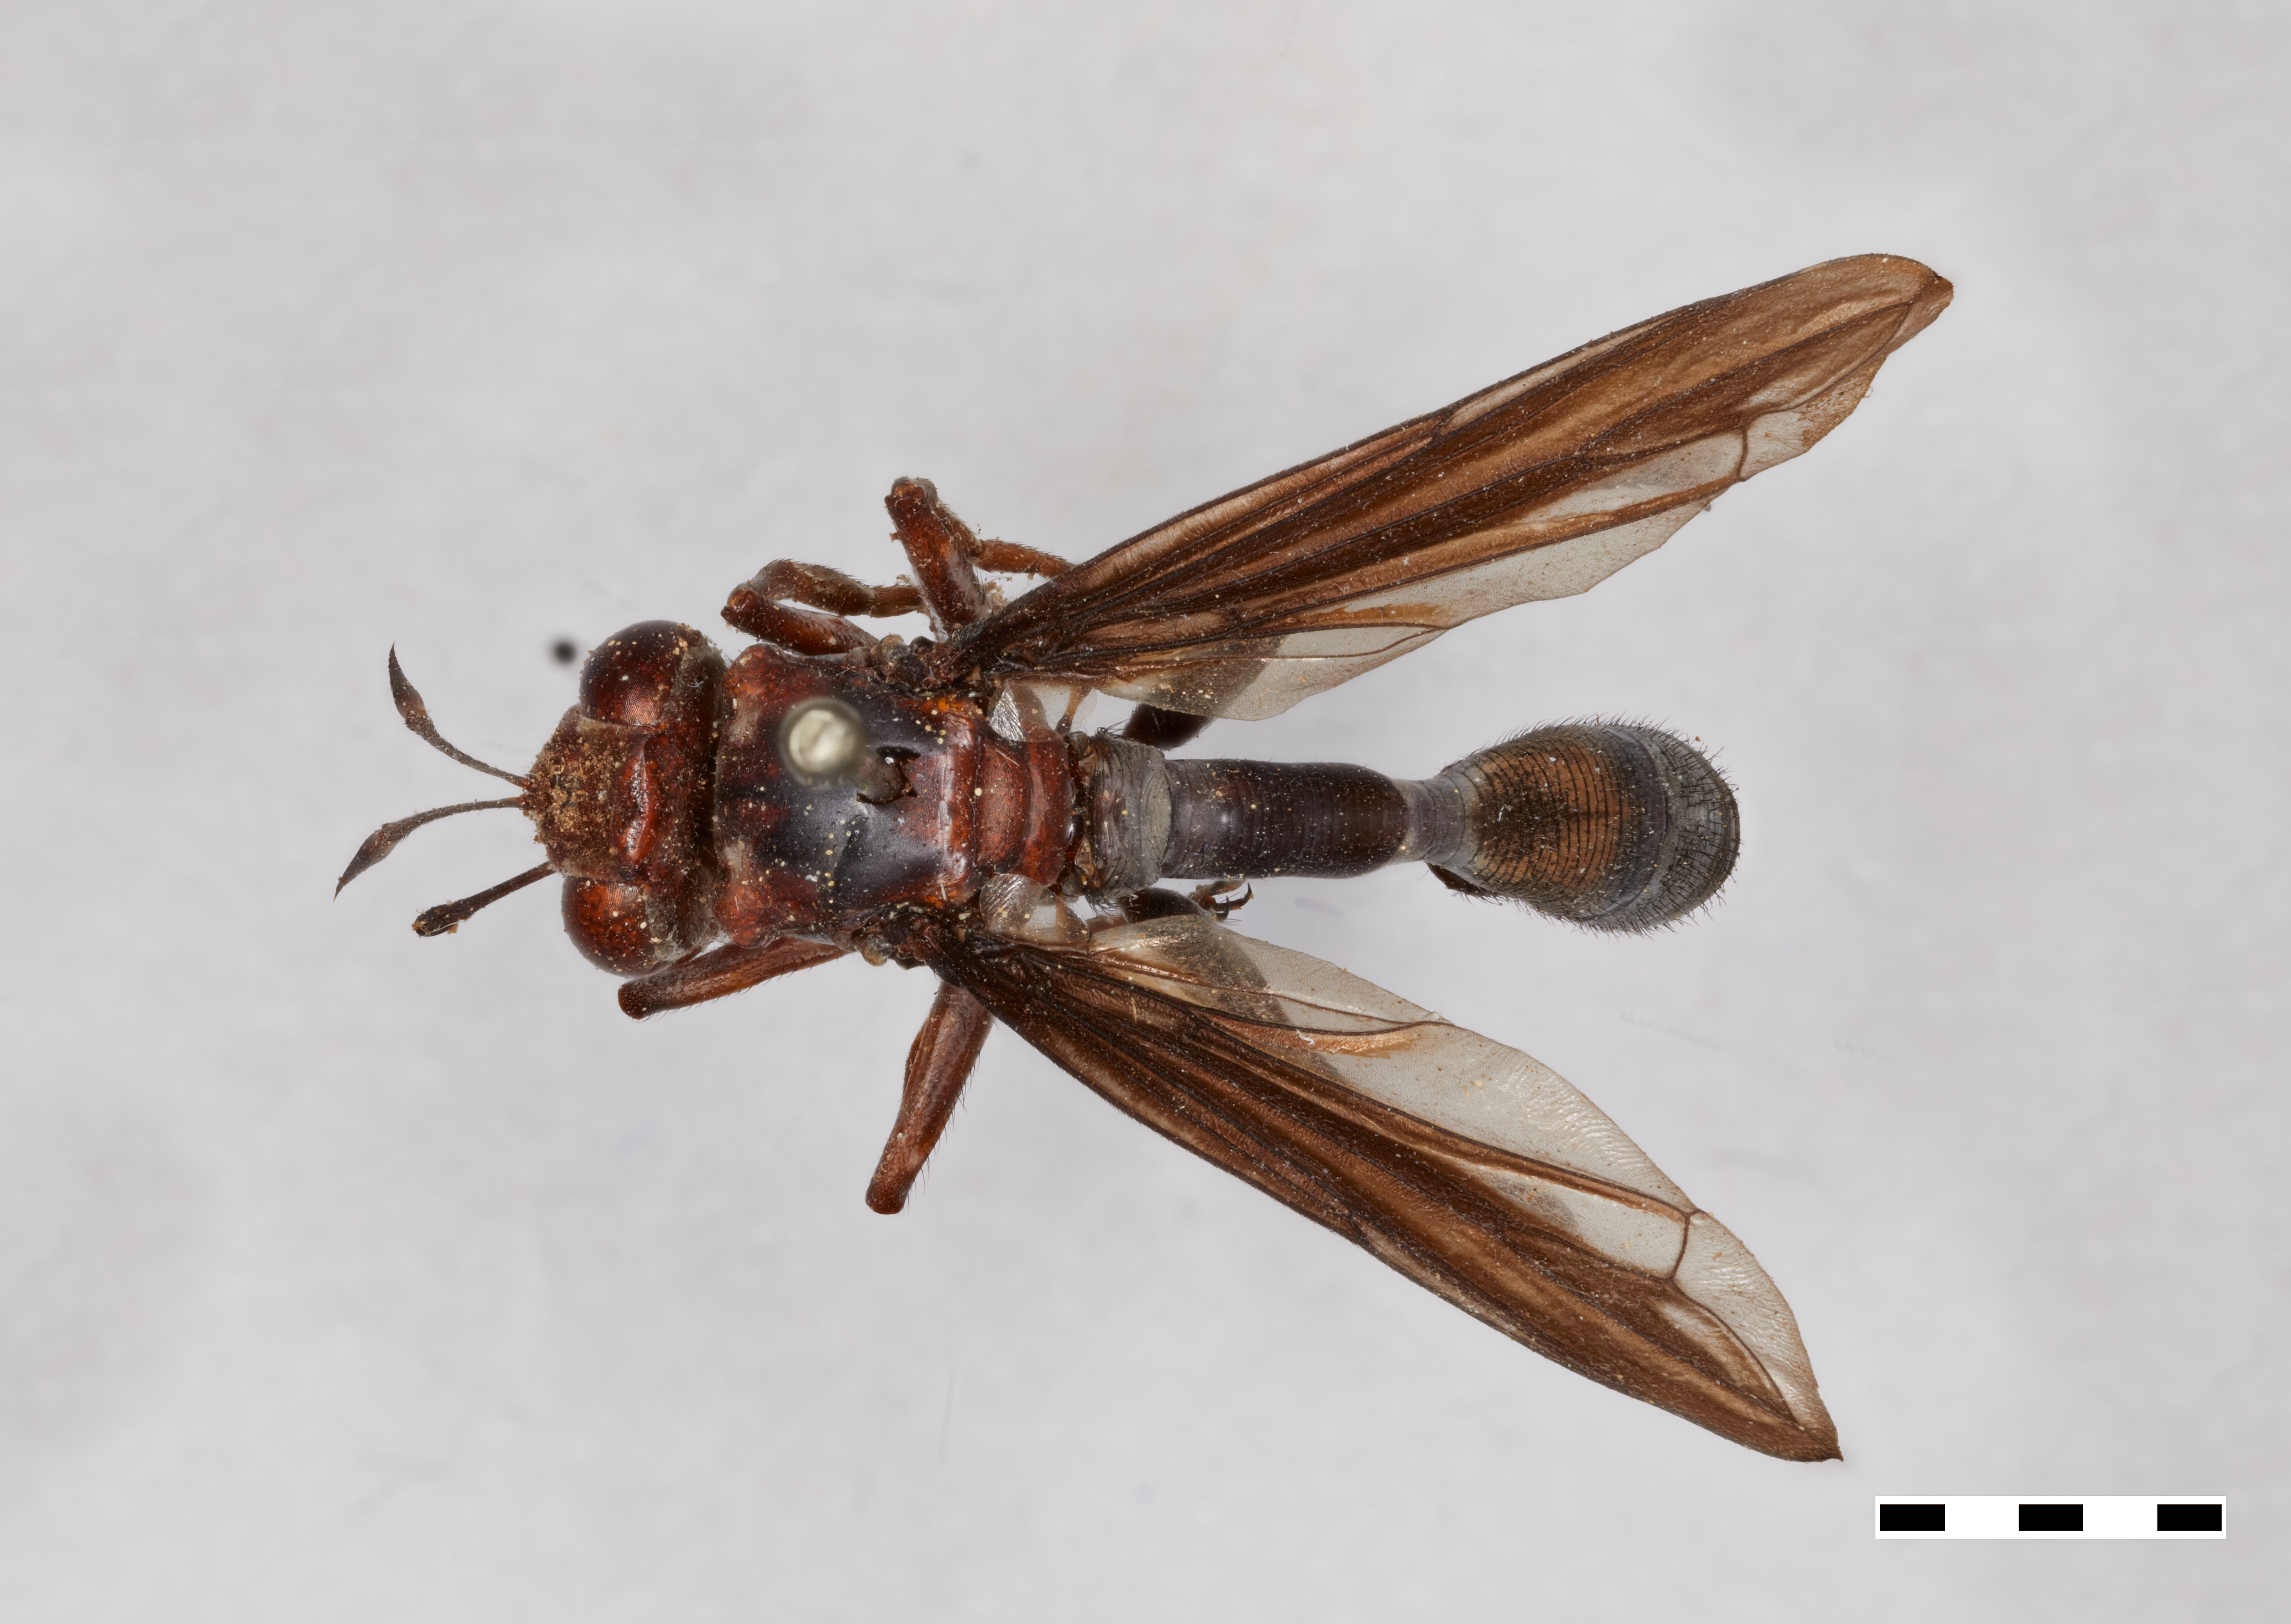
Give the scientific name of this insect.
Physocephala vespiformis
